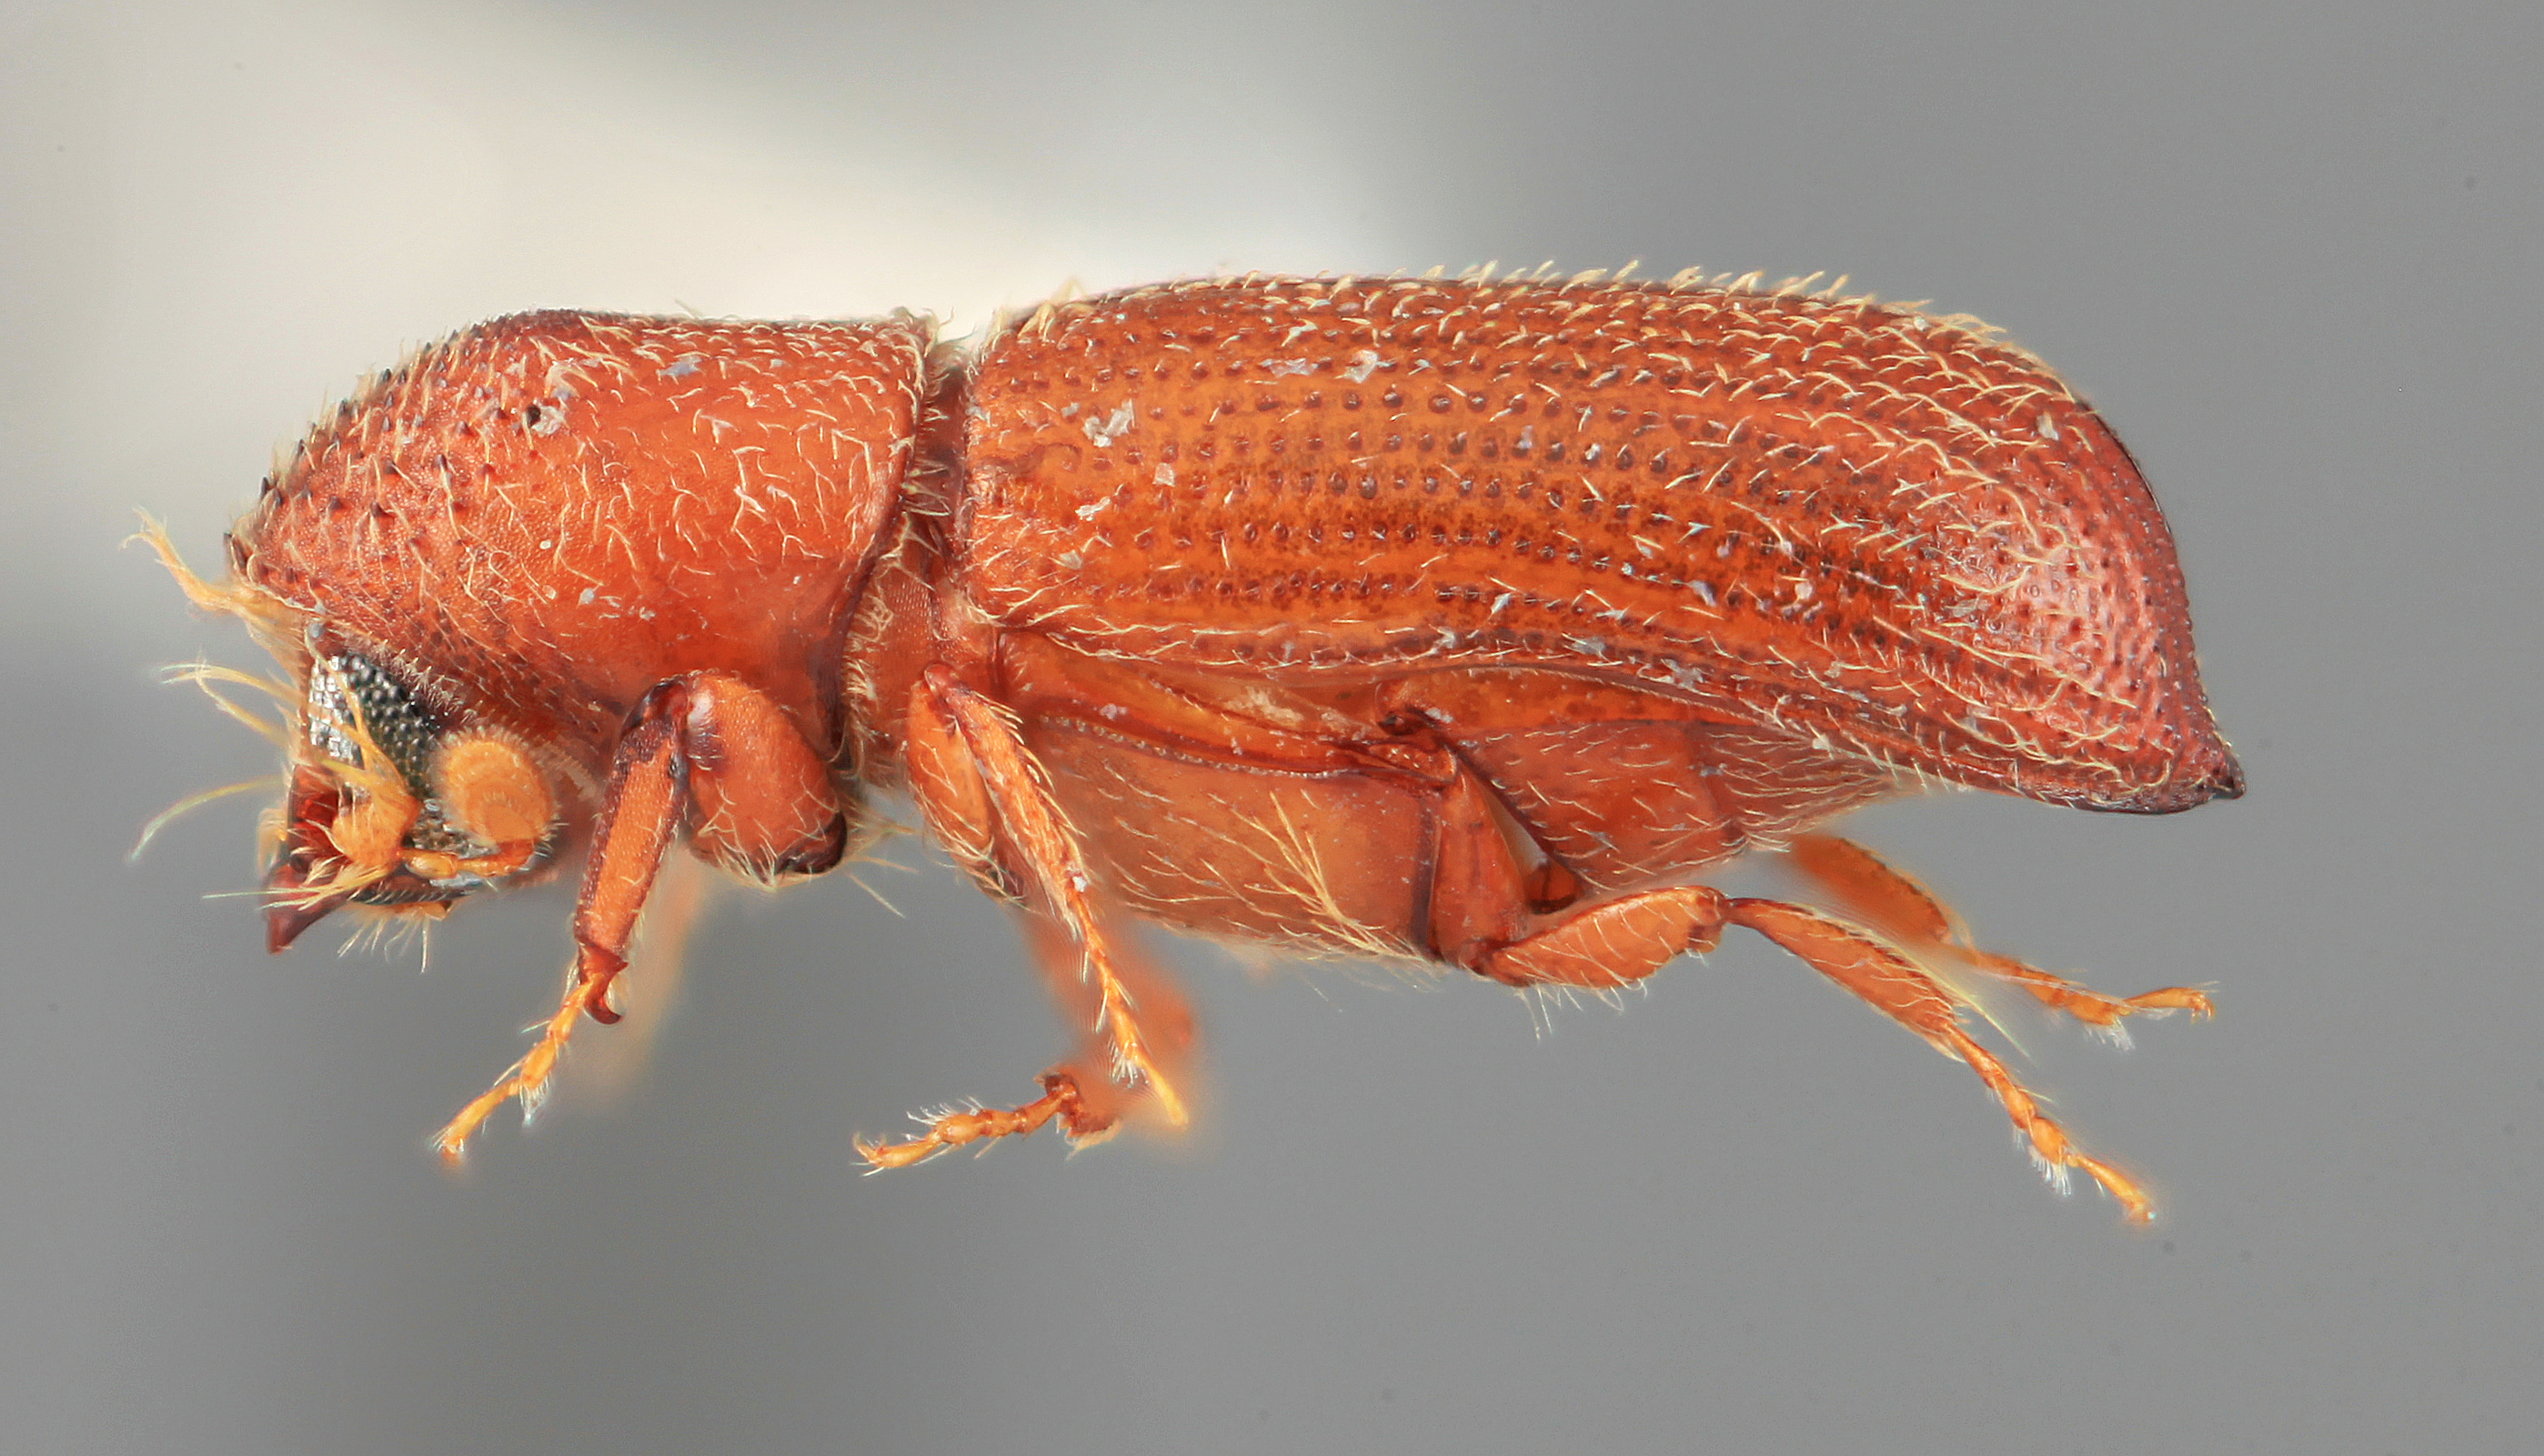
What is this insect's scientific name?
Micracis costaricensis
